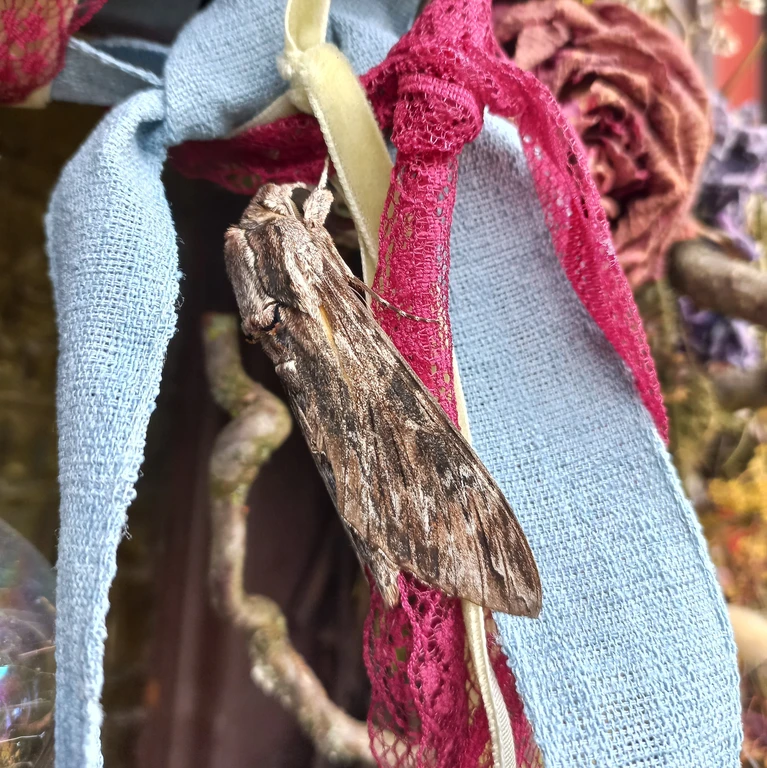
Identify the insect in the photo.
Agrius convolvuli
